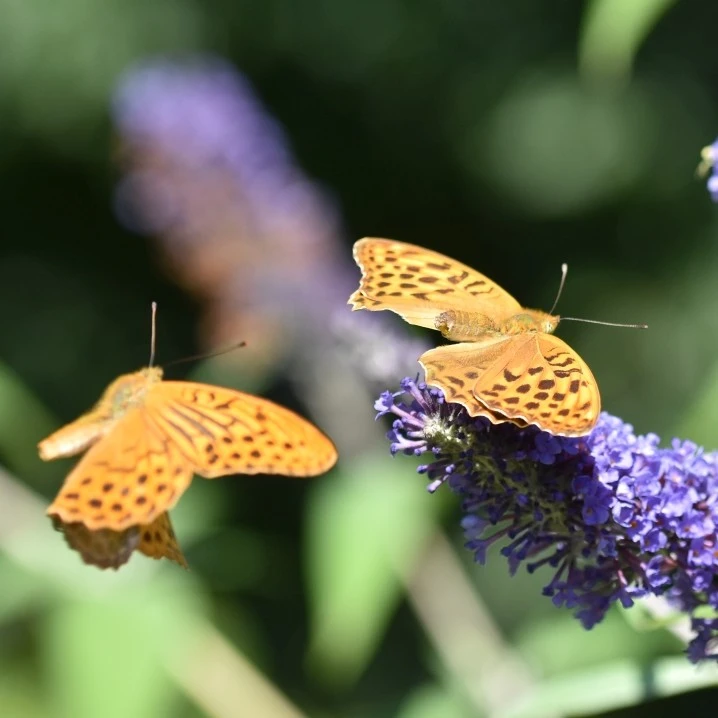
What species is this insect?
Argynnis paphia
